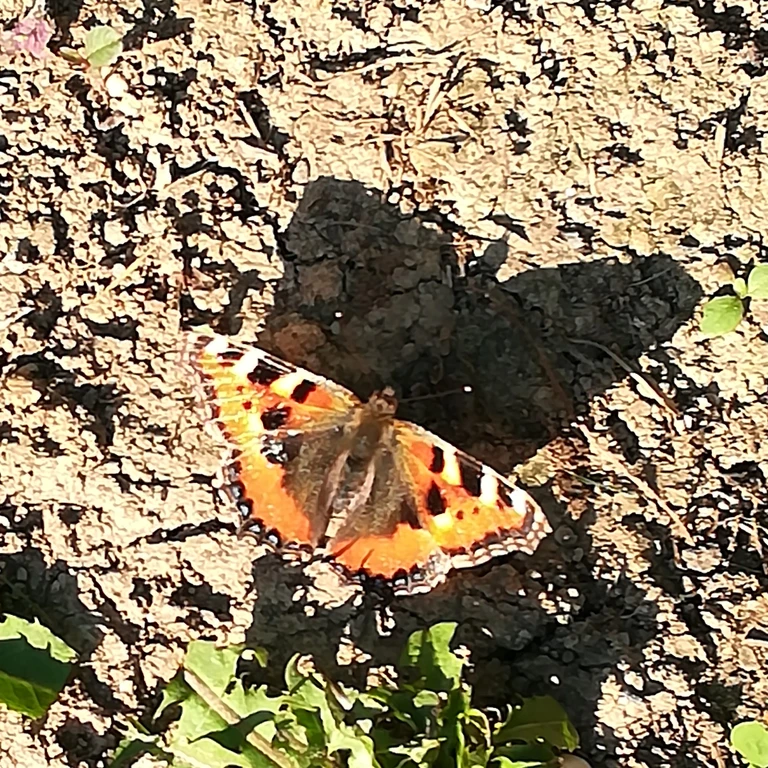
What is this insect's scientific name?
Aglais urticae
